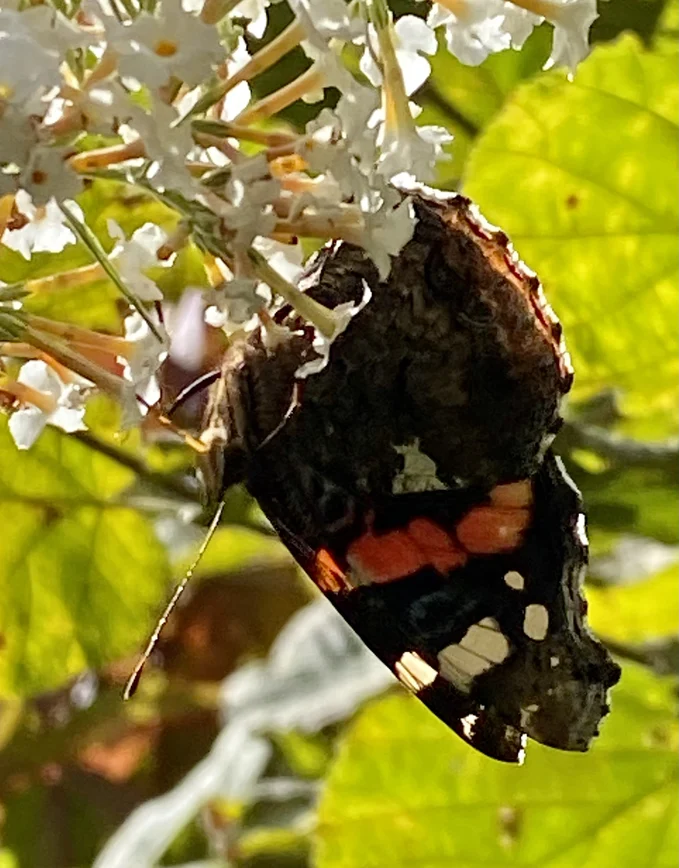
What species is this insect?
Vanessa atalanta
